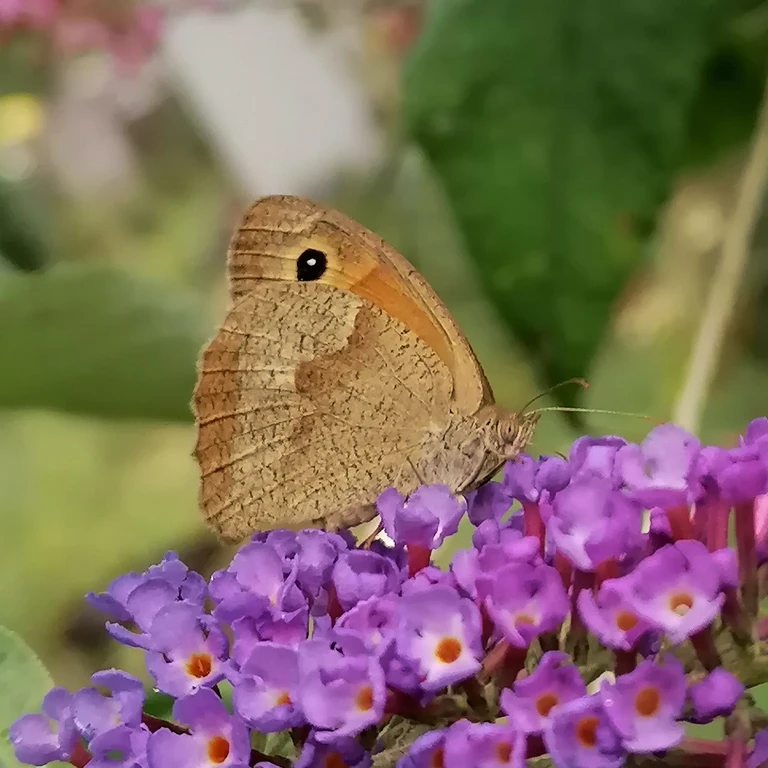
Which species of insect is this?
Maniola jurtina
